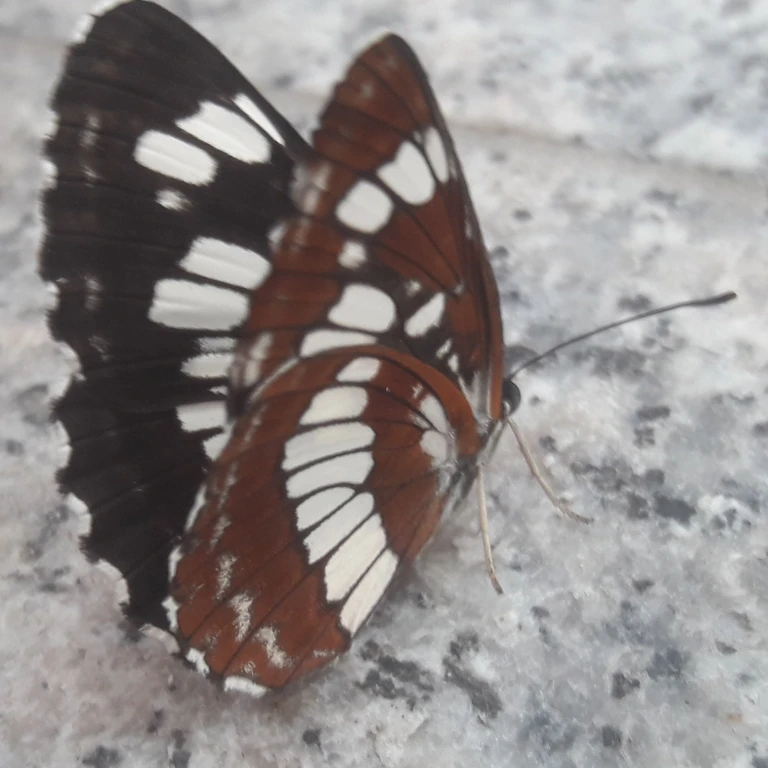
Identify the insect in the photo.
Neptis rivularis
